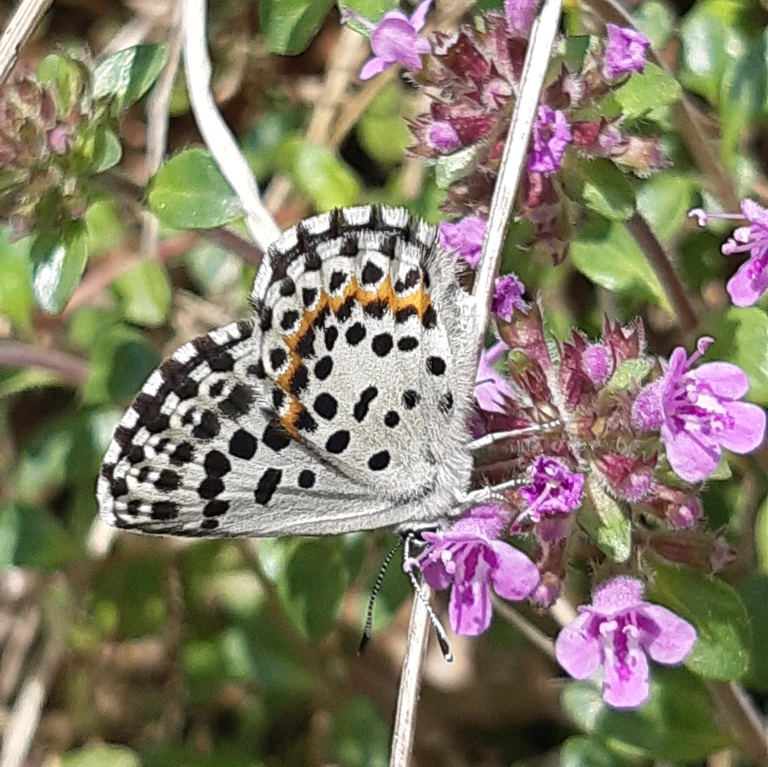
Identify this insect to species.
Scolitantides orion
